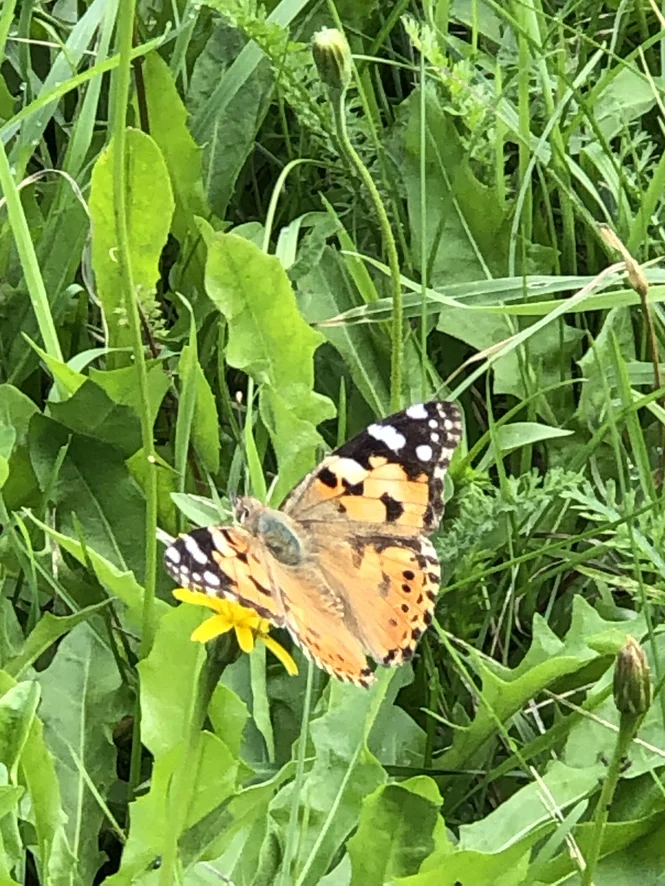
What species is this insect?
Vanessa cardui
